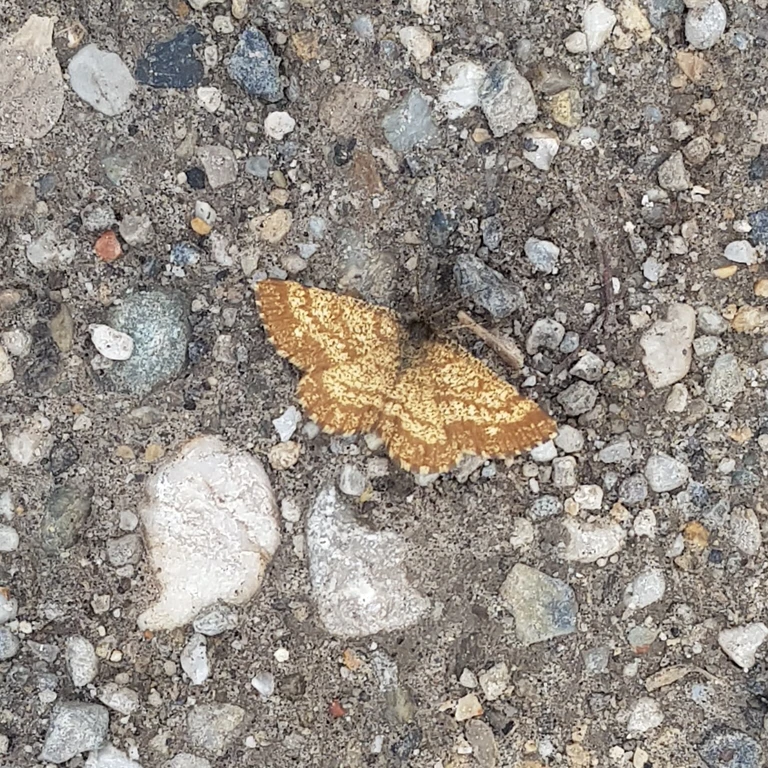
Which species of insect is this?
Ematurga atomaria
